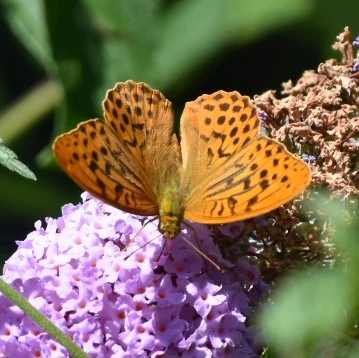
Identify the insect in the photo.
Argynnis paphia
